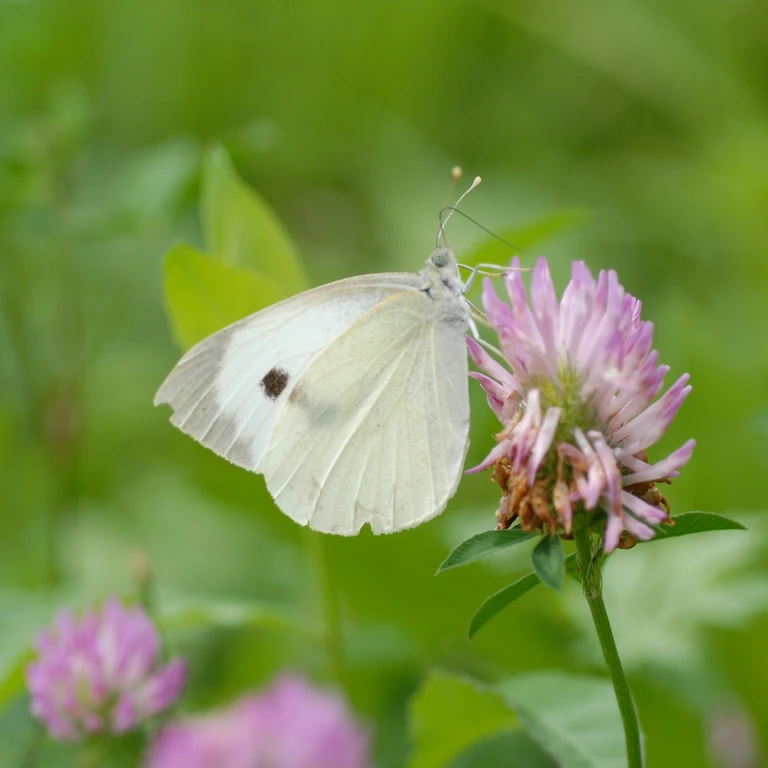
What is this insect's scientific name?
Pieris brassicae
